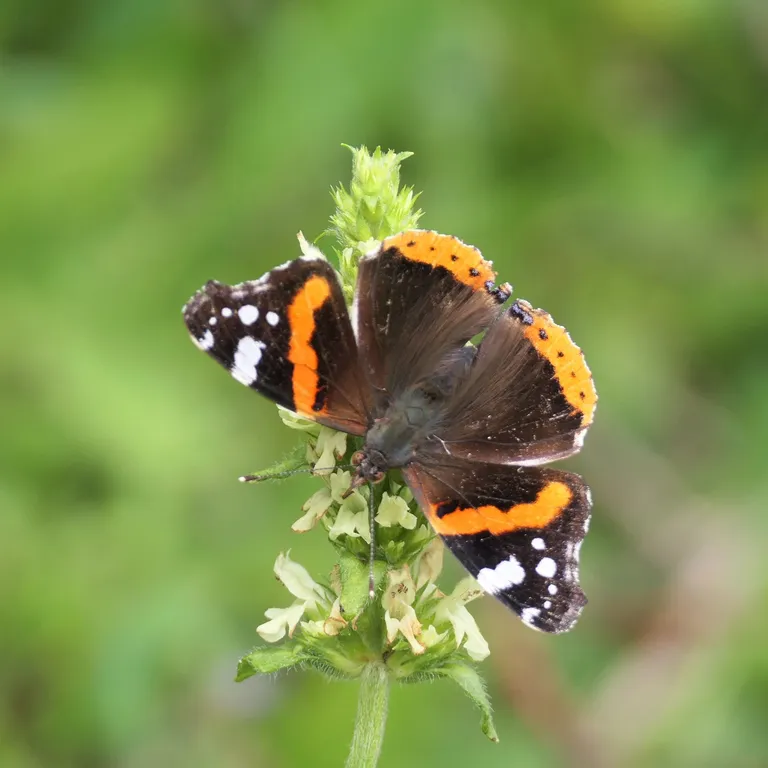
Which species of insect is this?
Vanessa atalanta
